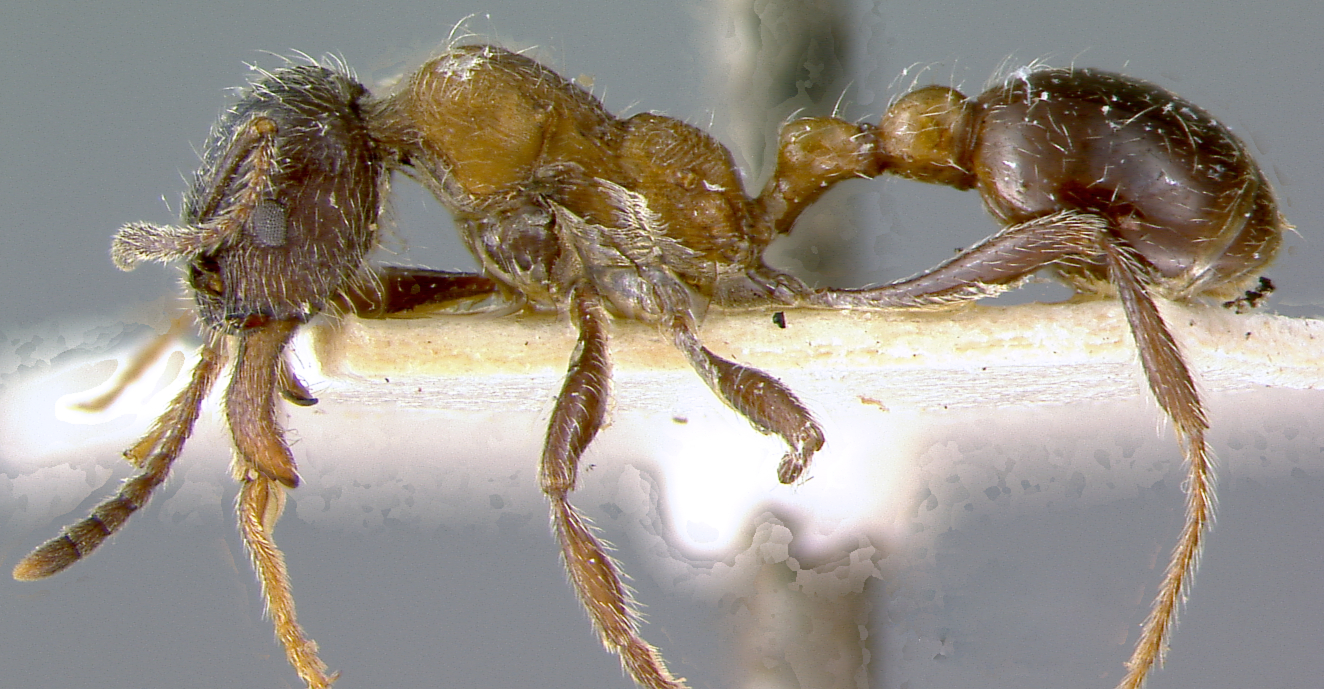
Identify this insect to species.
Aphaenogaster calderoni
